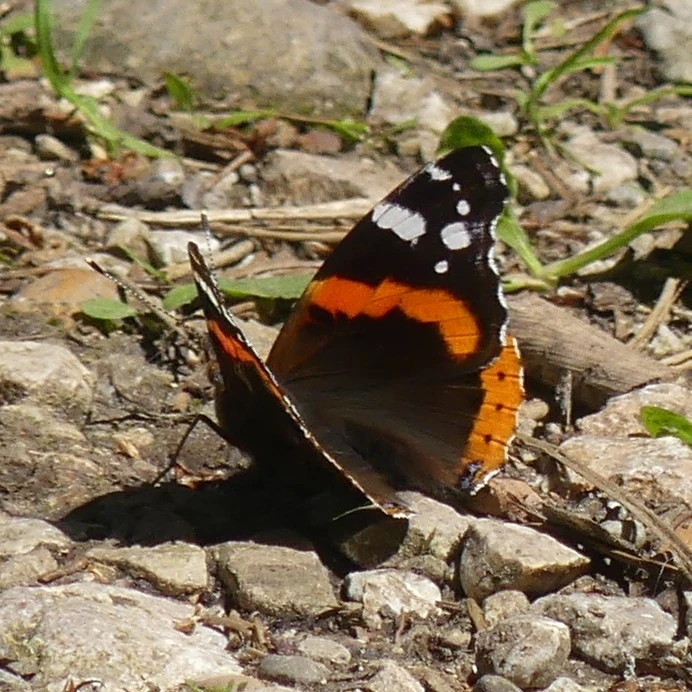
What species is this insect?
Vanessa atalanta
